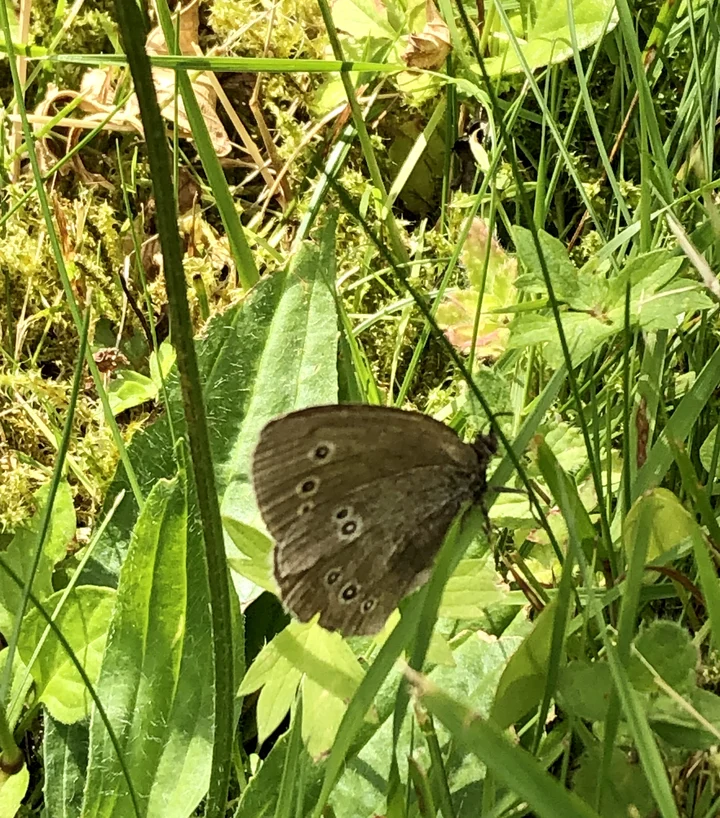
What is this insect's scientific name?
Aphantopus hyperantus
